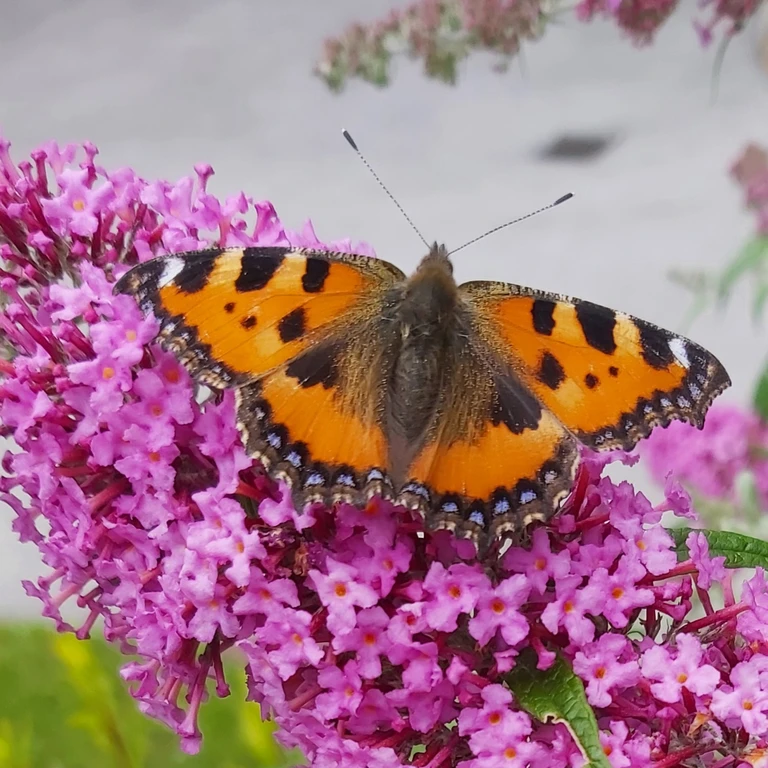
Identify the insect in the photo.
Aglais urticae
